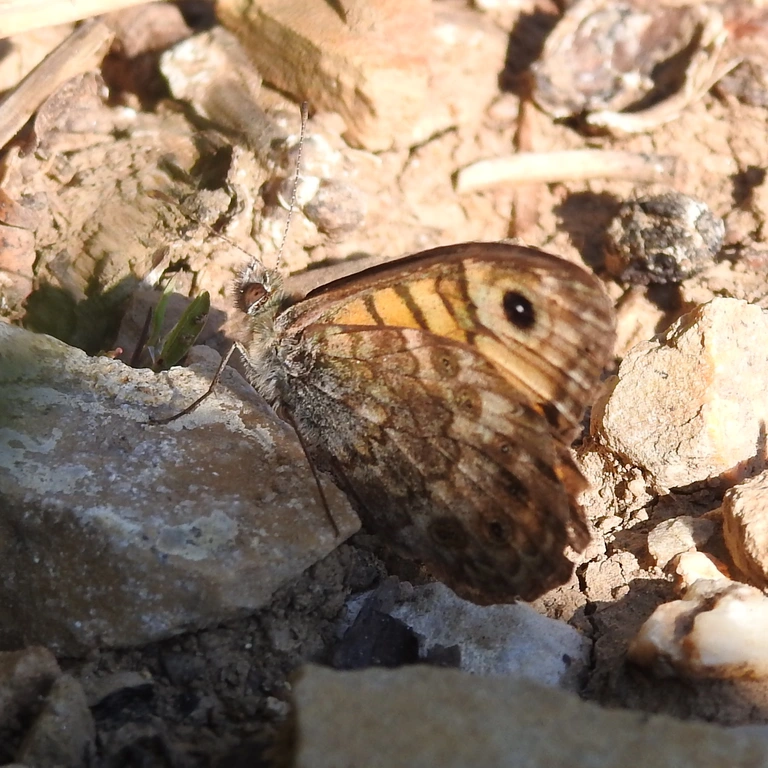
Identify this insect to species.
Lasiommata megera (also Pararge megera)
